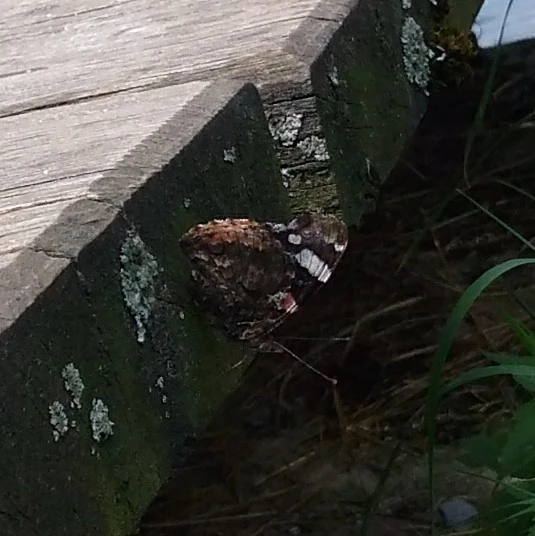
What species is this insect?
Vanessa atalanta
